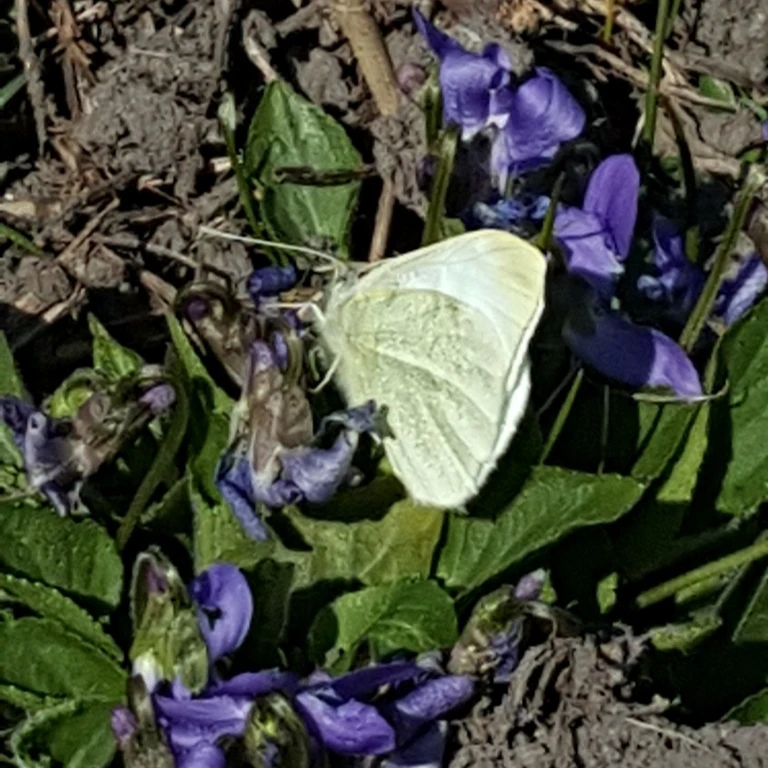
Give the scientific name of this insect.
Pieris rapae
